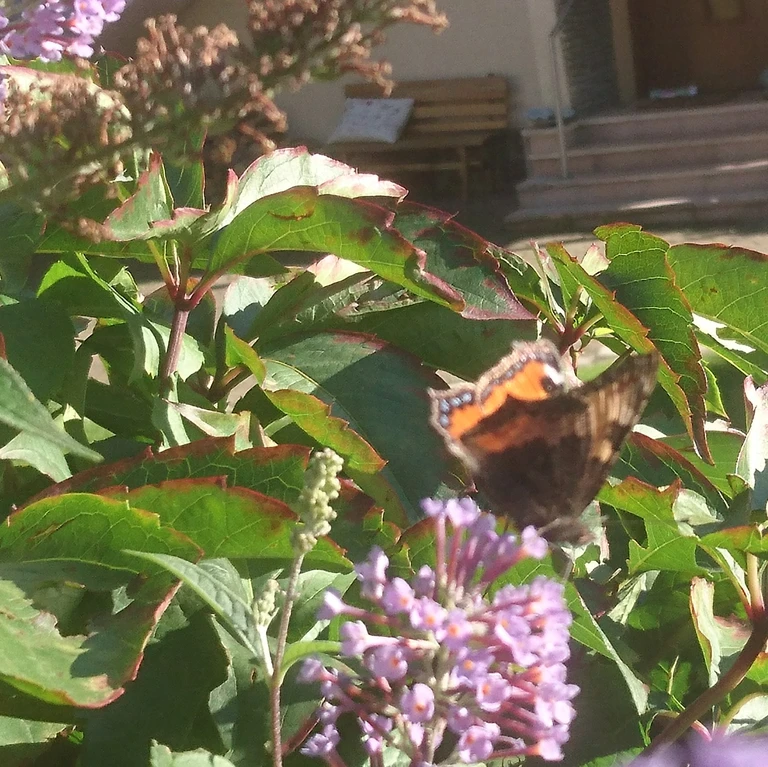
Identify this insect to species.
Aglais urticae
